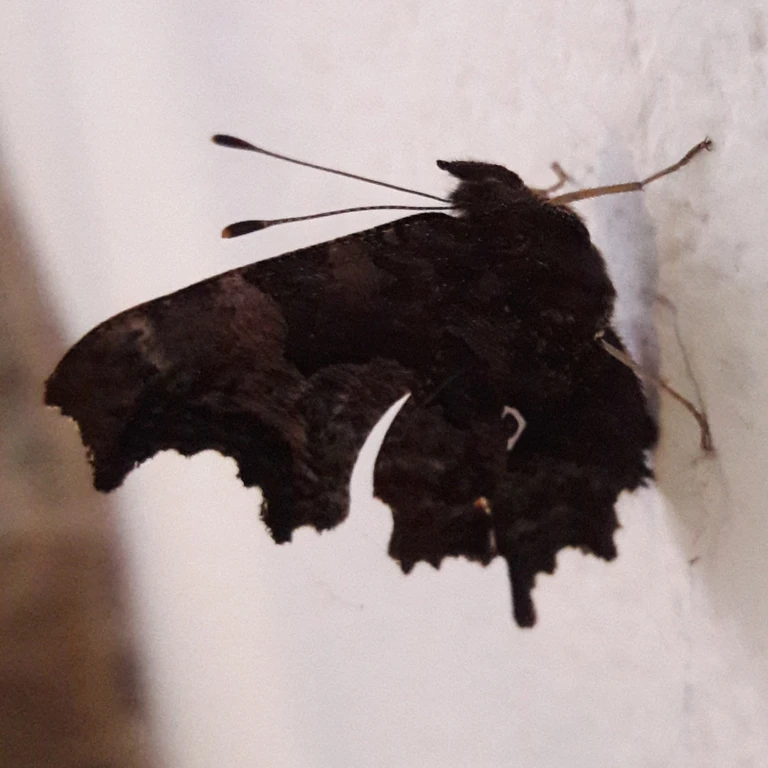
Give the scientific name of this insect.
Polygonia c-album
